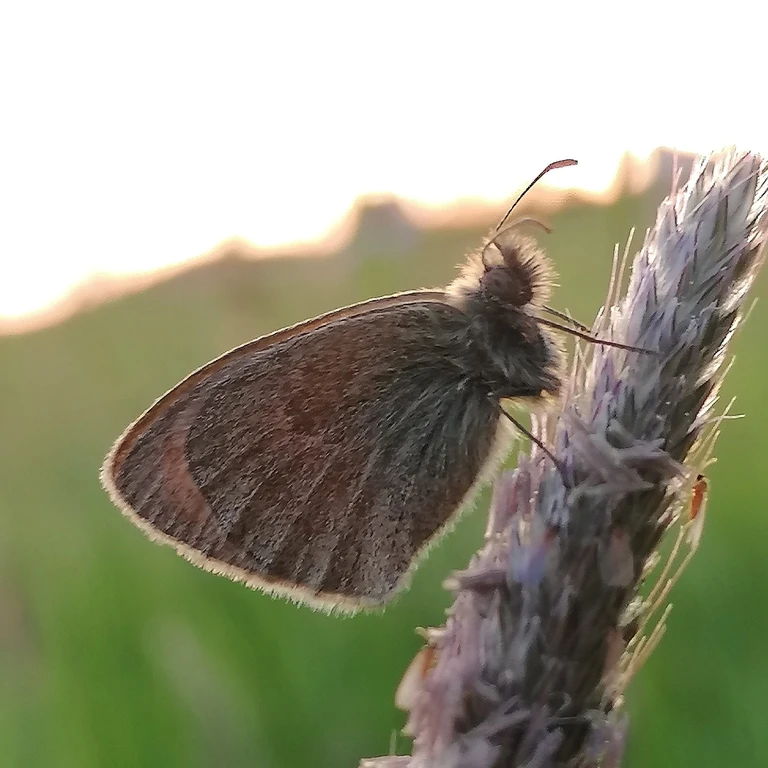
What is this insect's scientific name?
Coenonympha pamphilus
